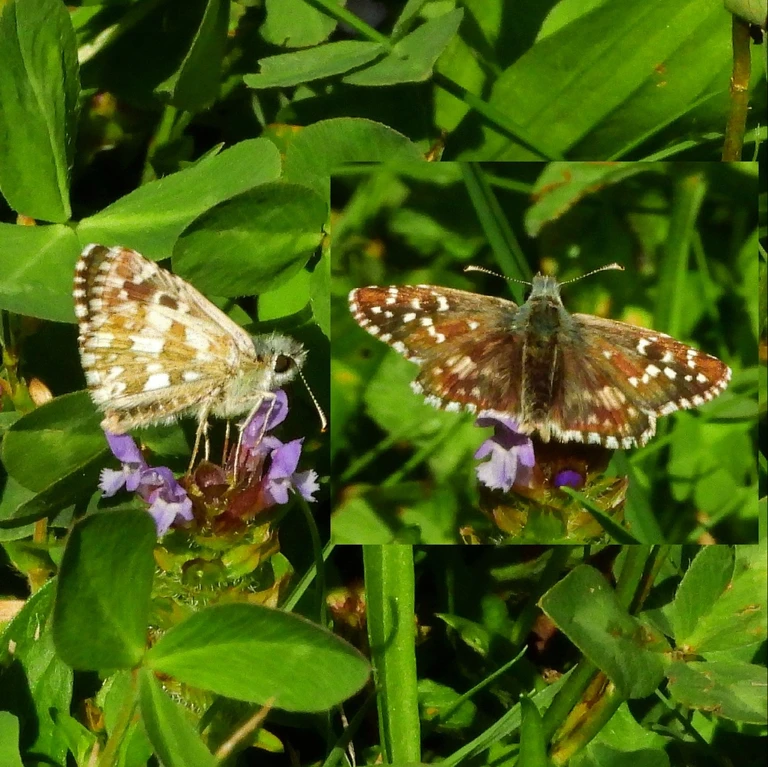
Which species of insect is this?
Pyrgus armoricanus
